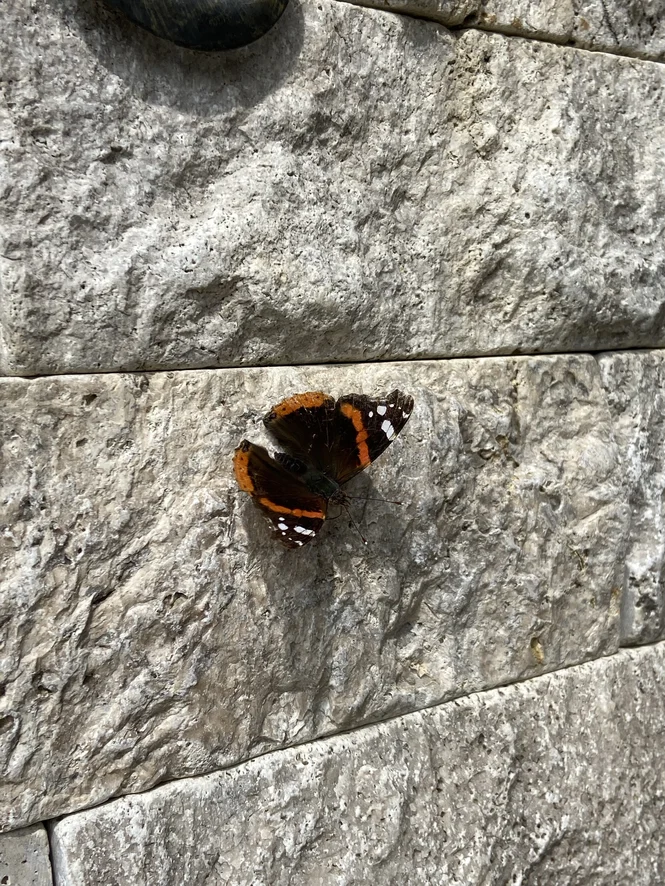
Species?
Vanessa atalanta
